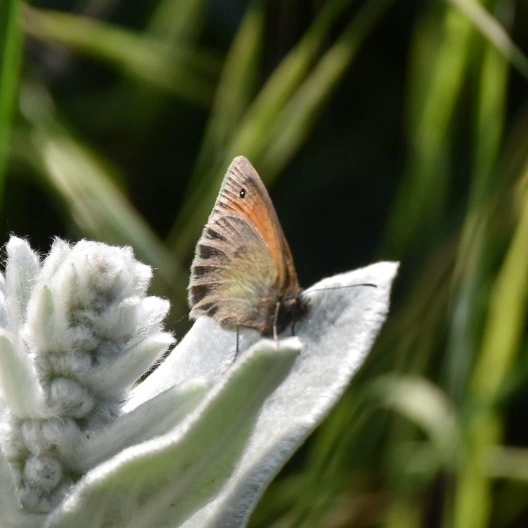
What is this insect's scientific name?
Coenonympha pamphilus
